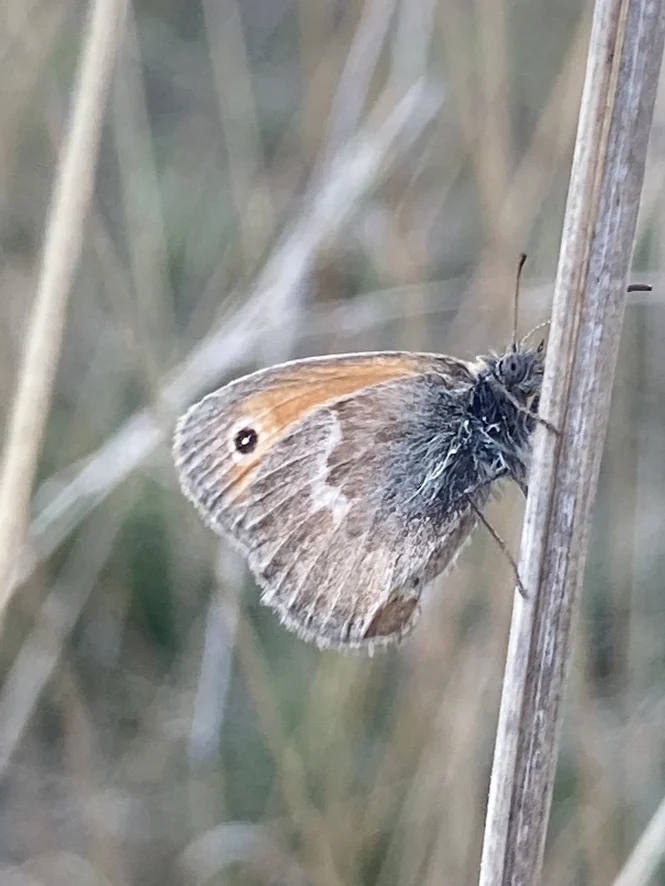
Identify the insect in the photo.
Coenonympha pamphilus
